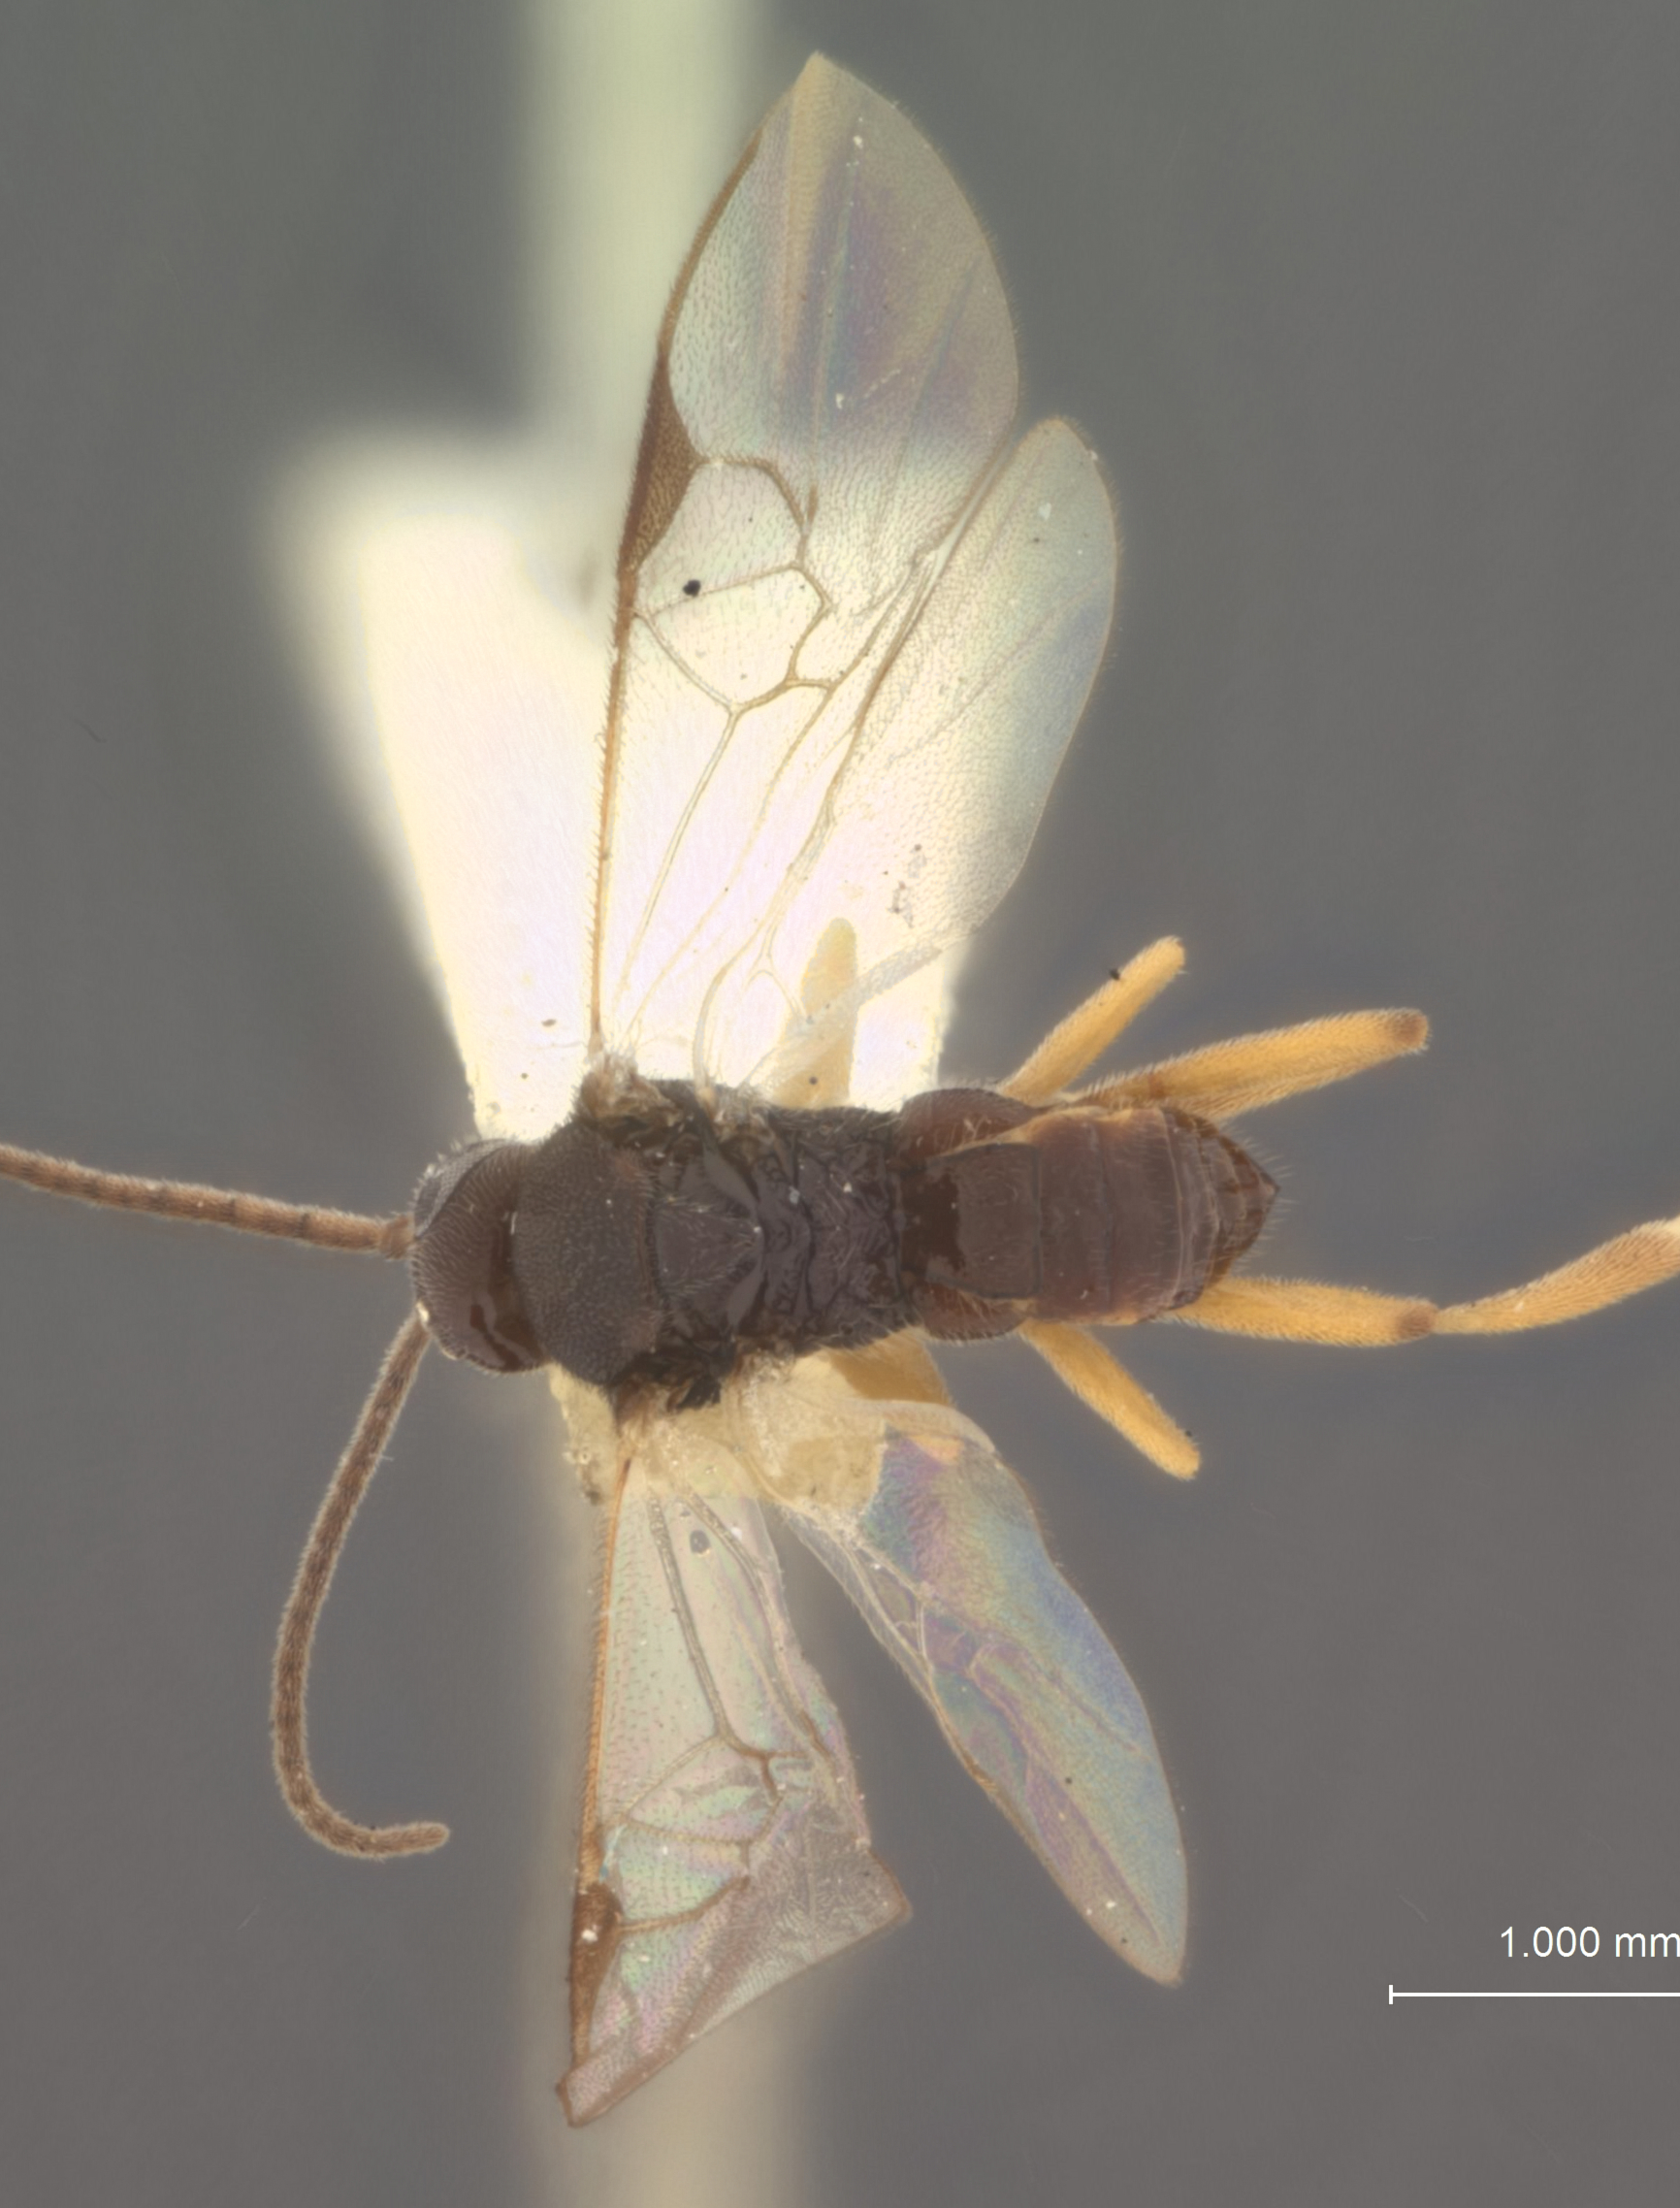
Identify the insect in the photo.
Apanteles formosae
